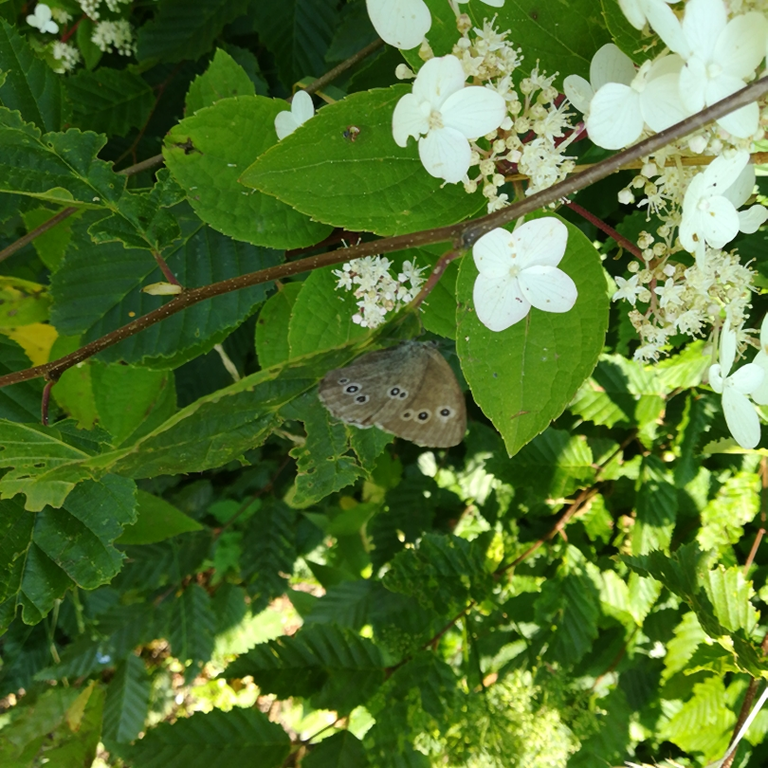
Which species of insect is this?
Aphantopus hyperantus
